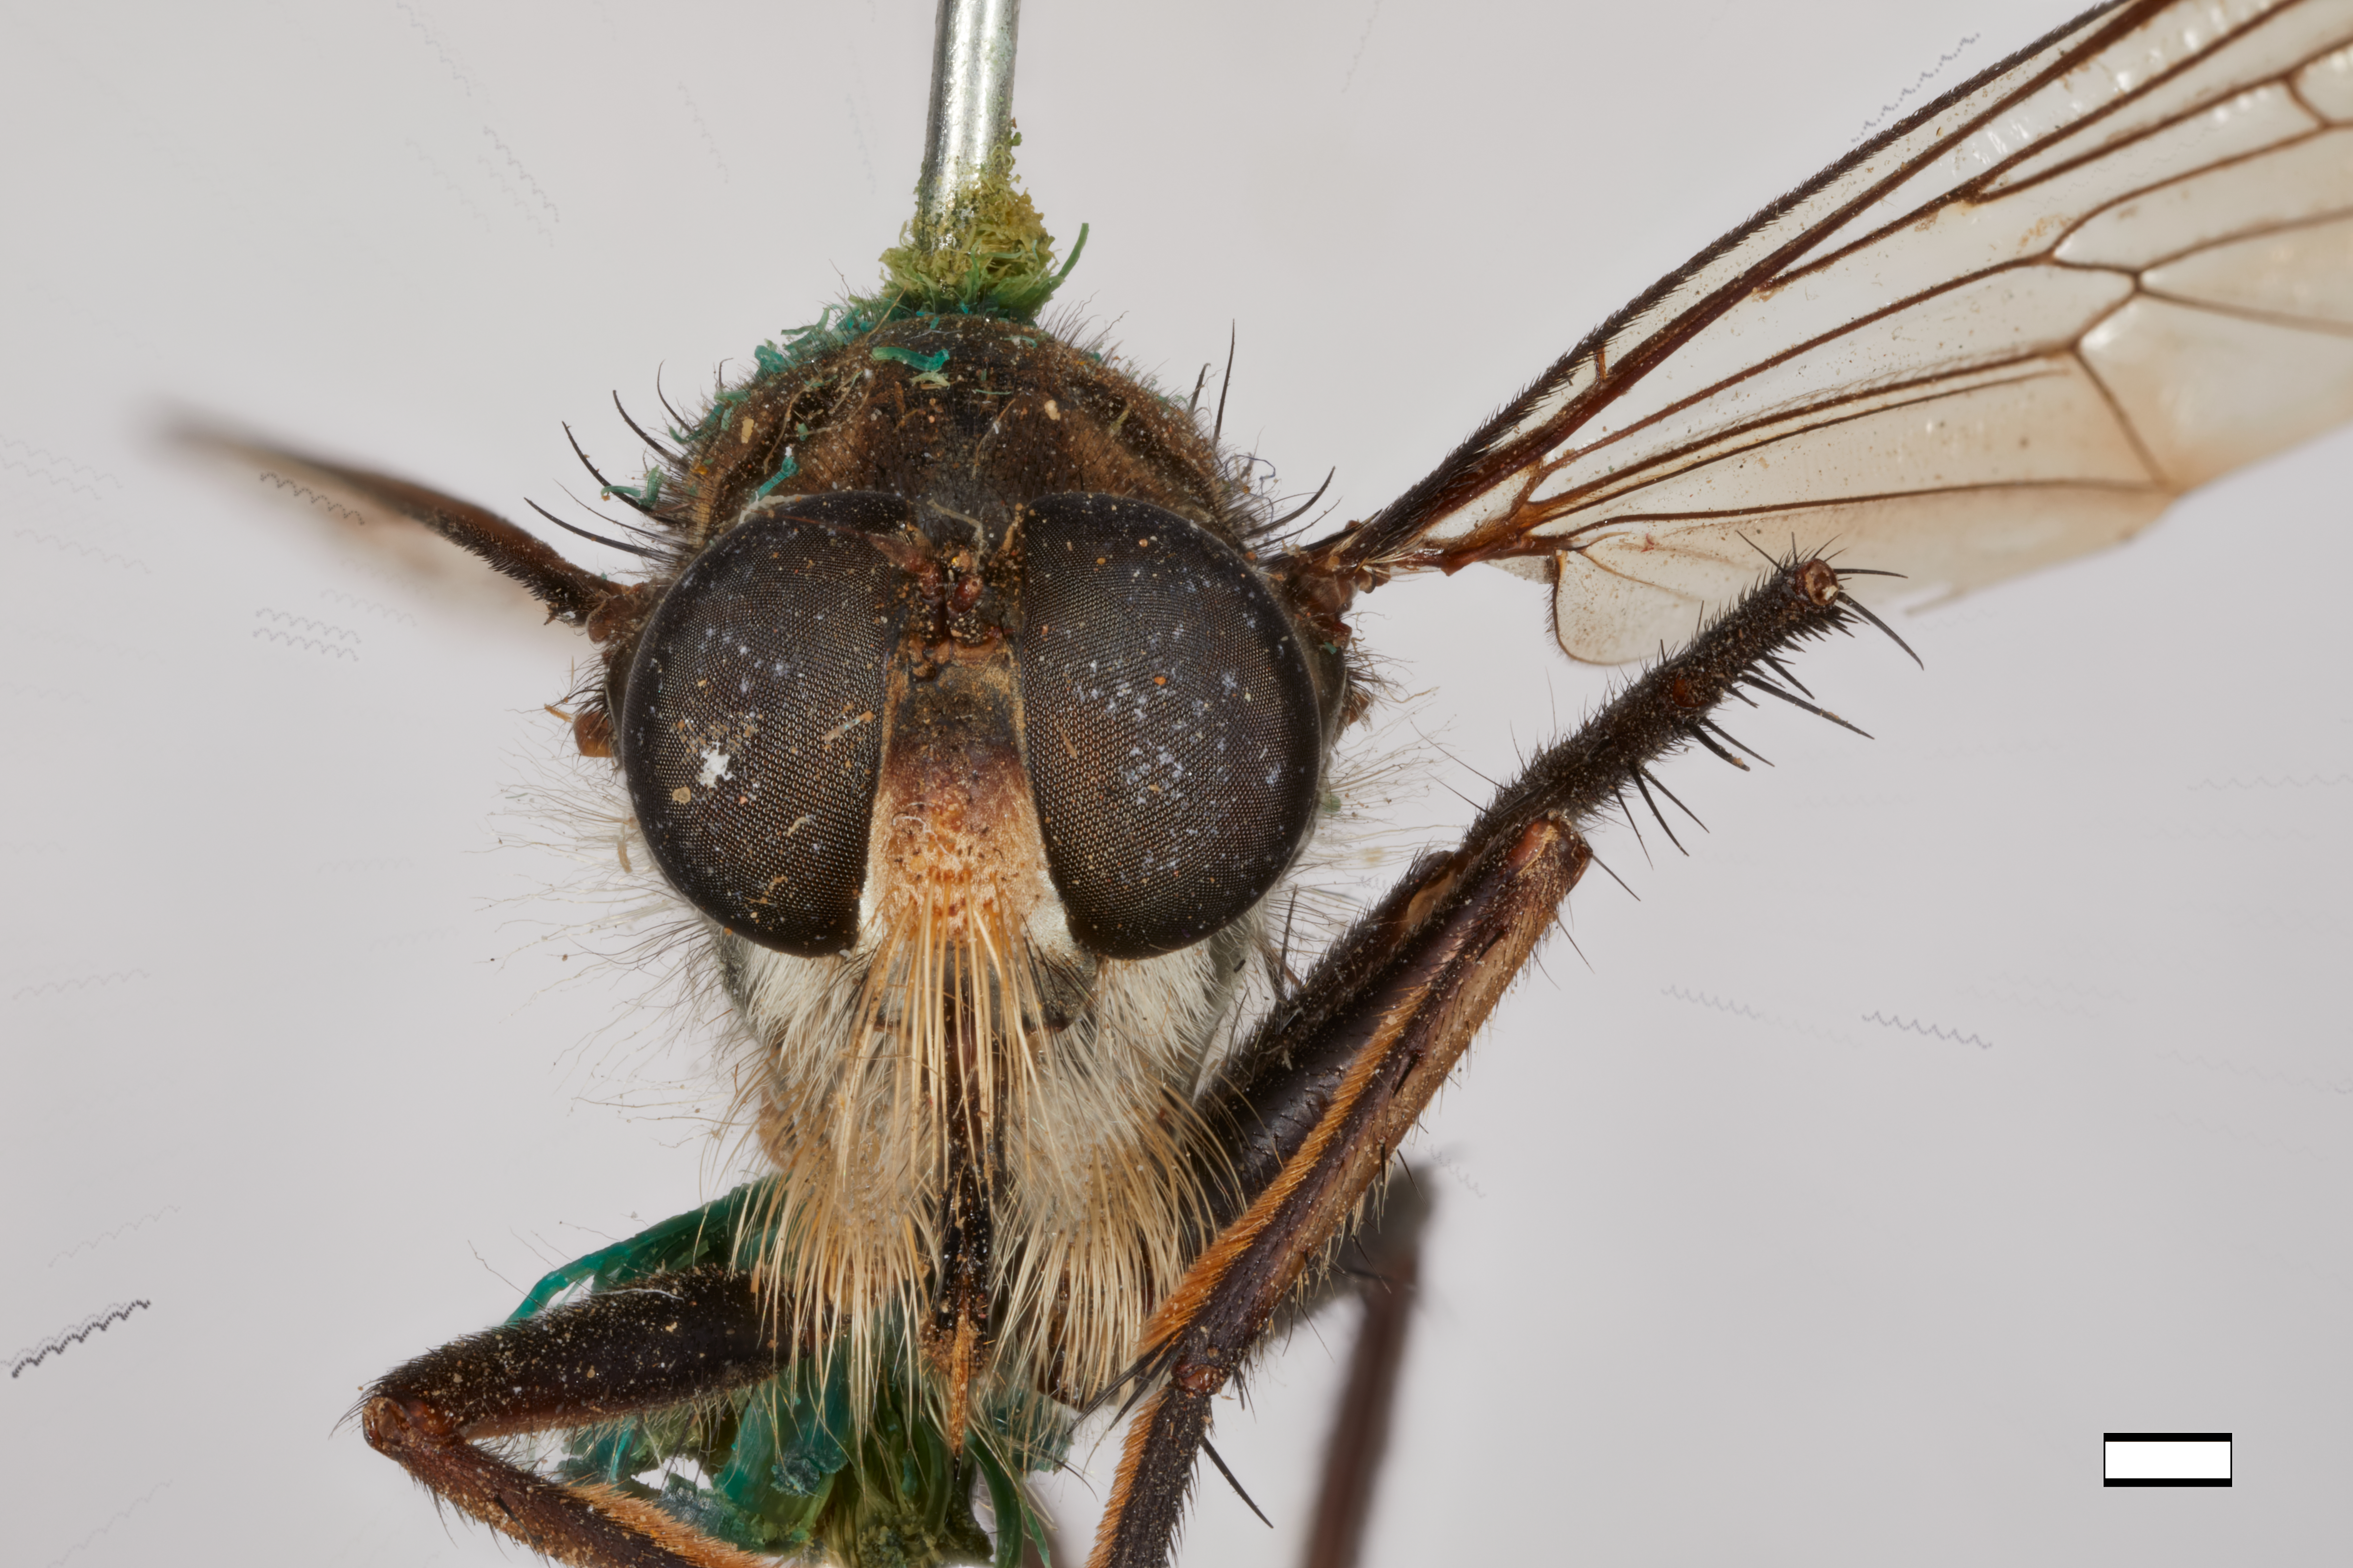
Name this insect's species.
Heligmoneura assamensis
